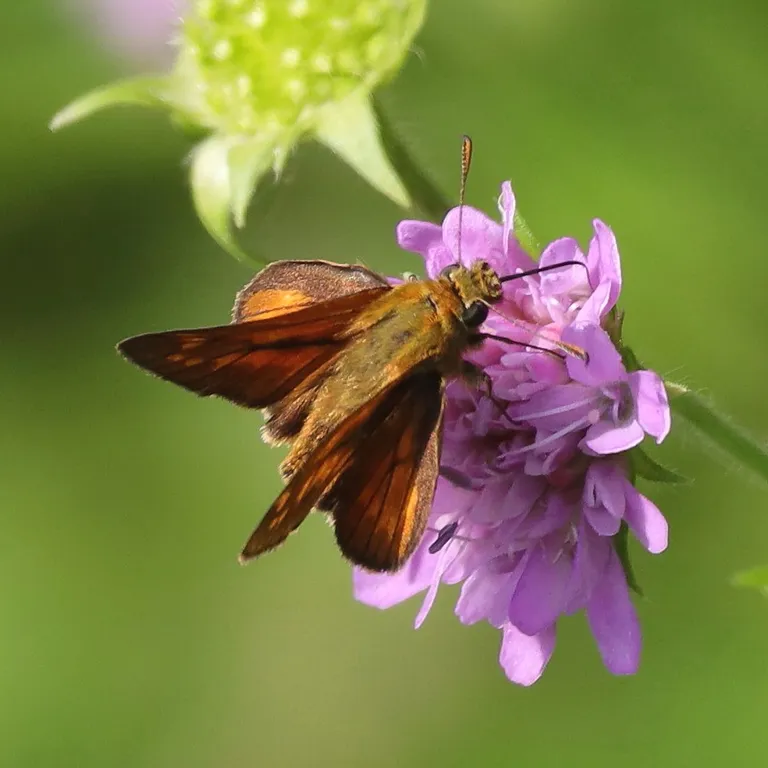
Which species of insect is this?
Ochlodes sylvanus (also Ochlodes venata)
